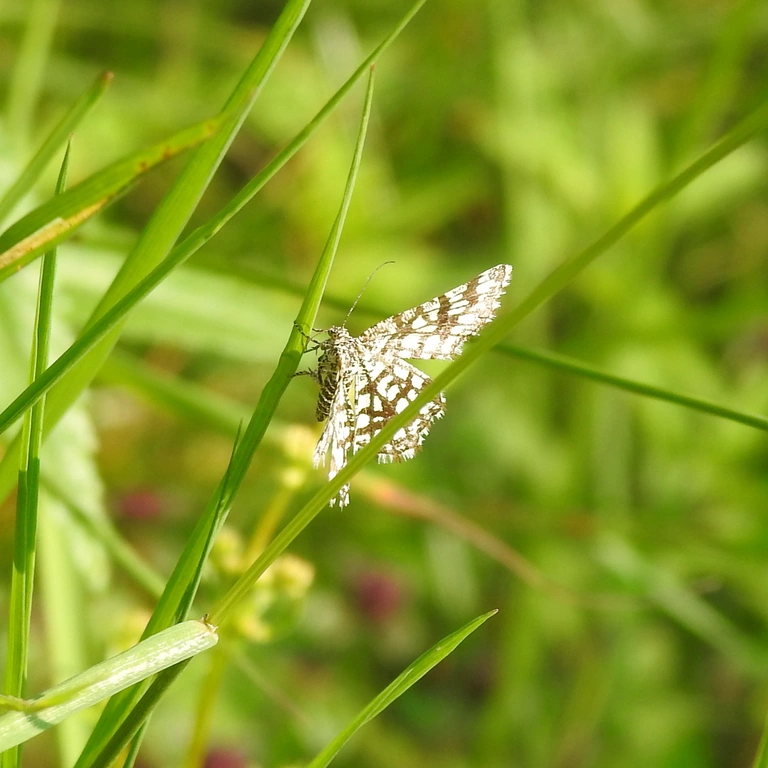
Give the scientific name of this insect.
Chiasmia clathrata
